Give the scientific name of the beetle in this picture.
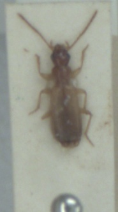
Paradromius linearis
